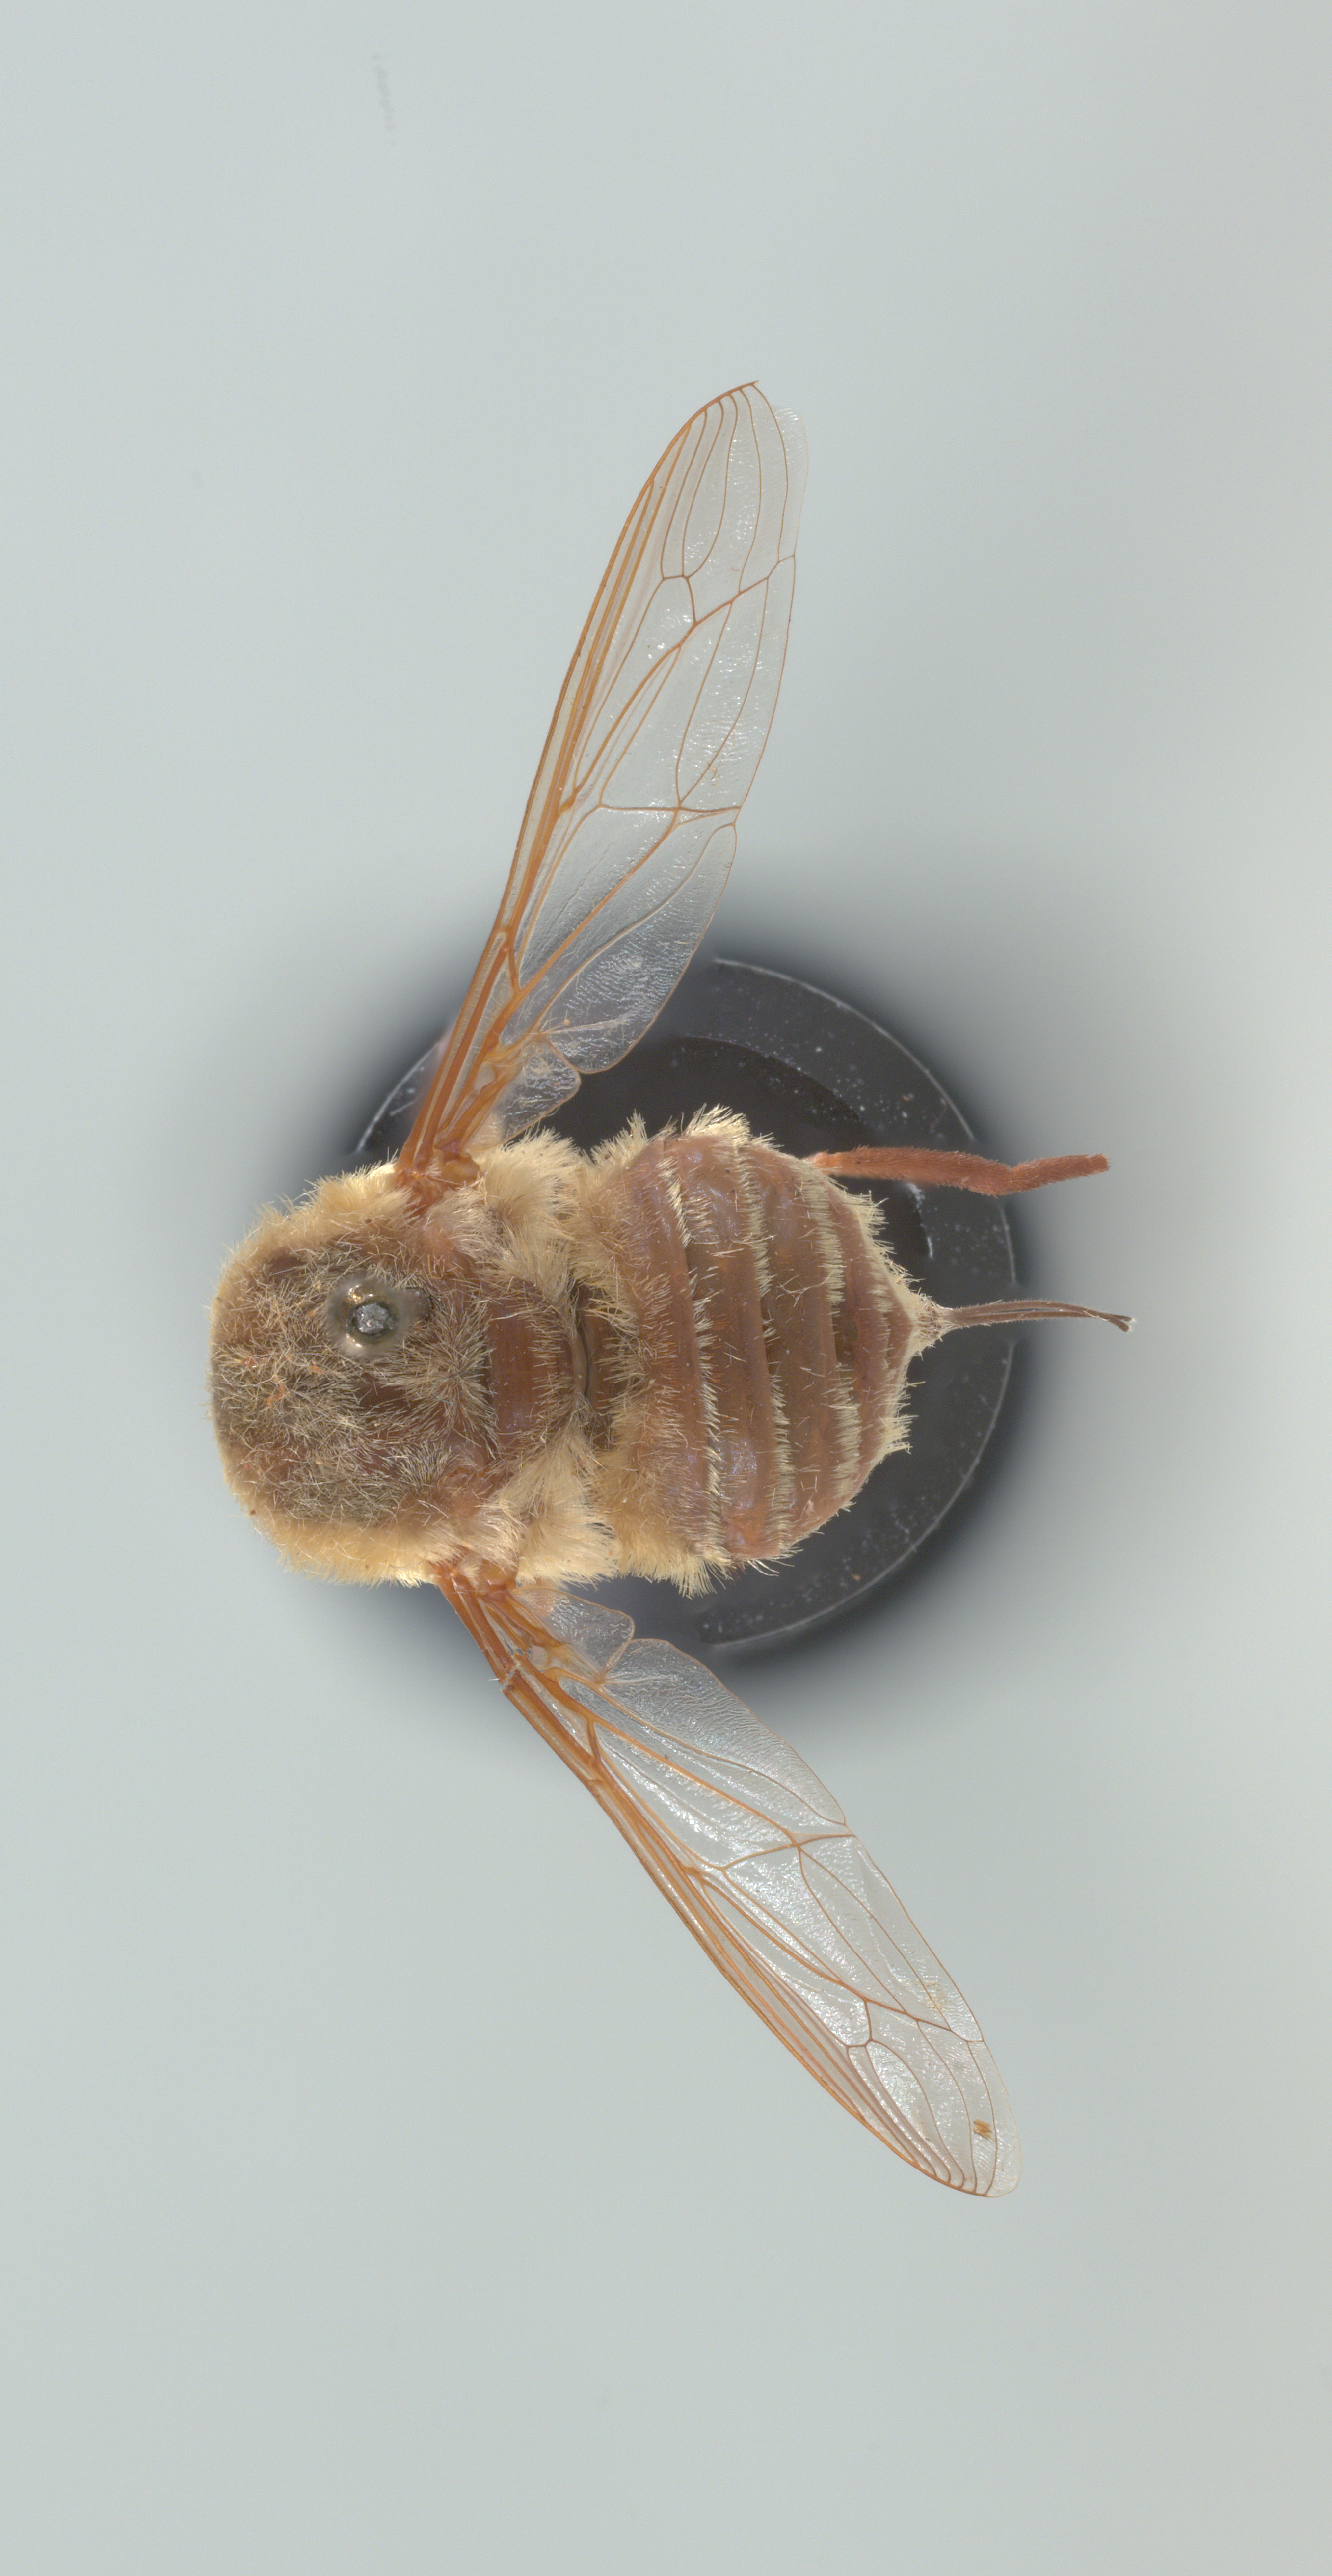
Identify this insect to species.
Neorhynchocephalus volaticus
